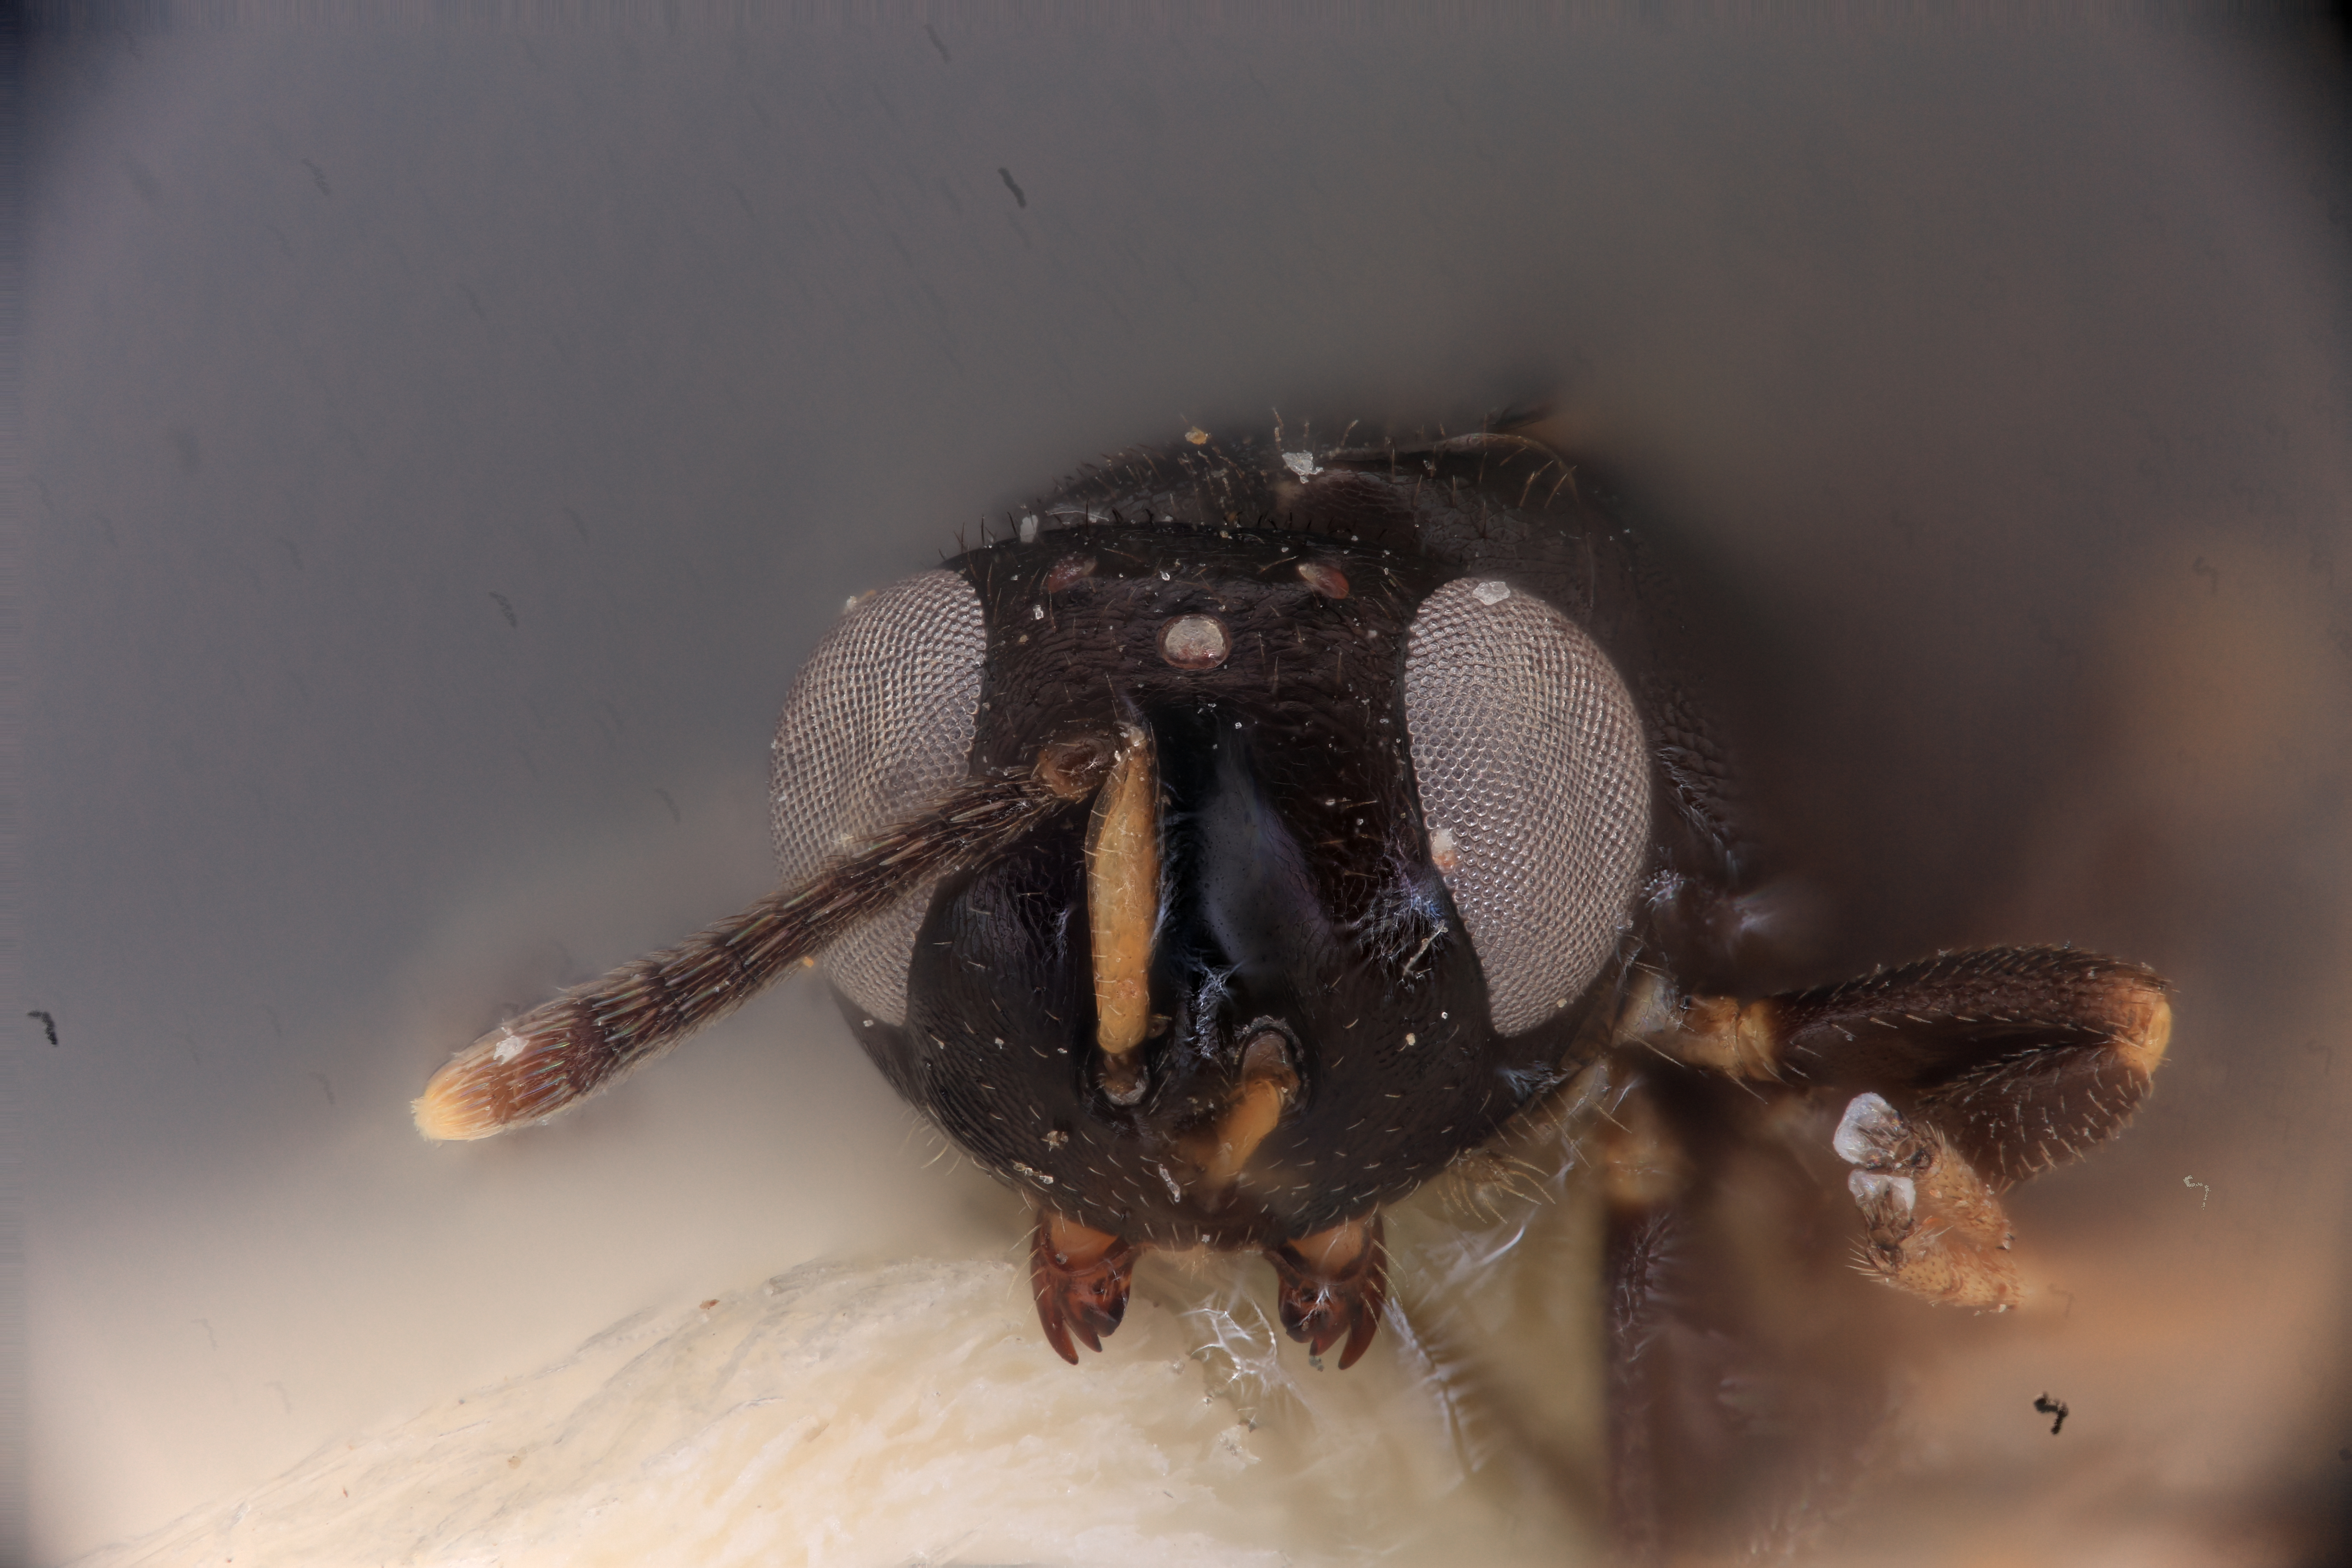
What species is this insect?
Tanaostigmodes mexicanus
